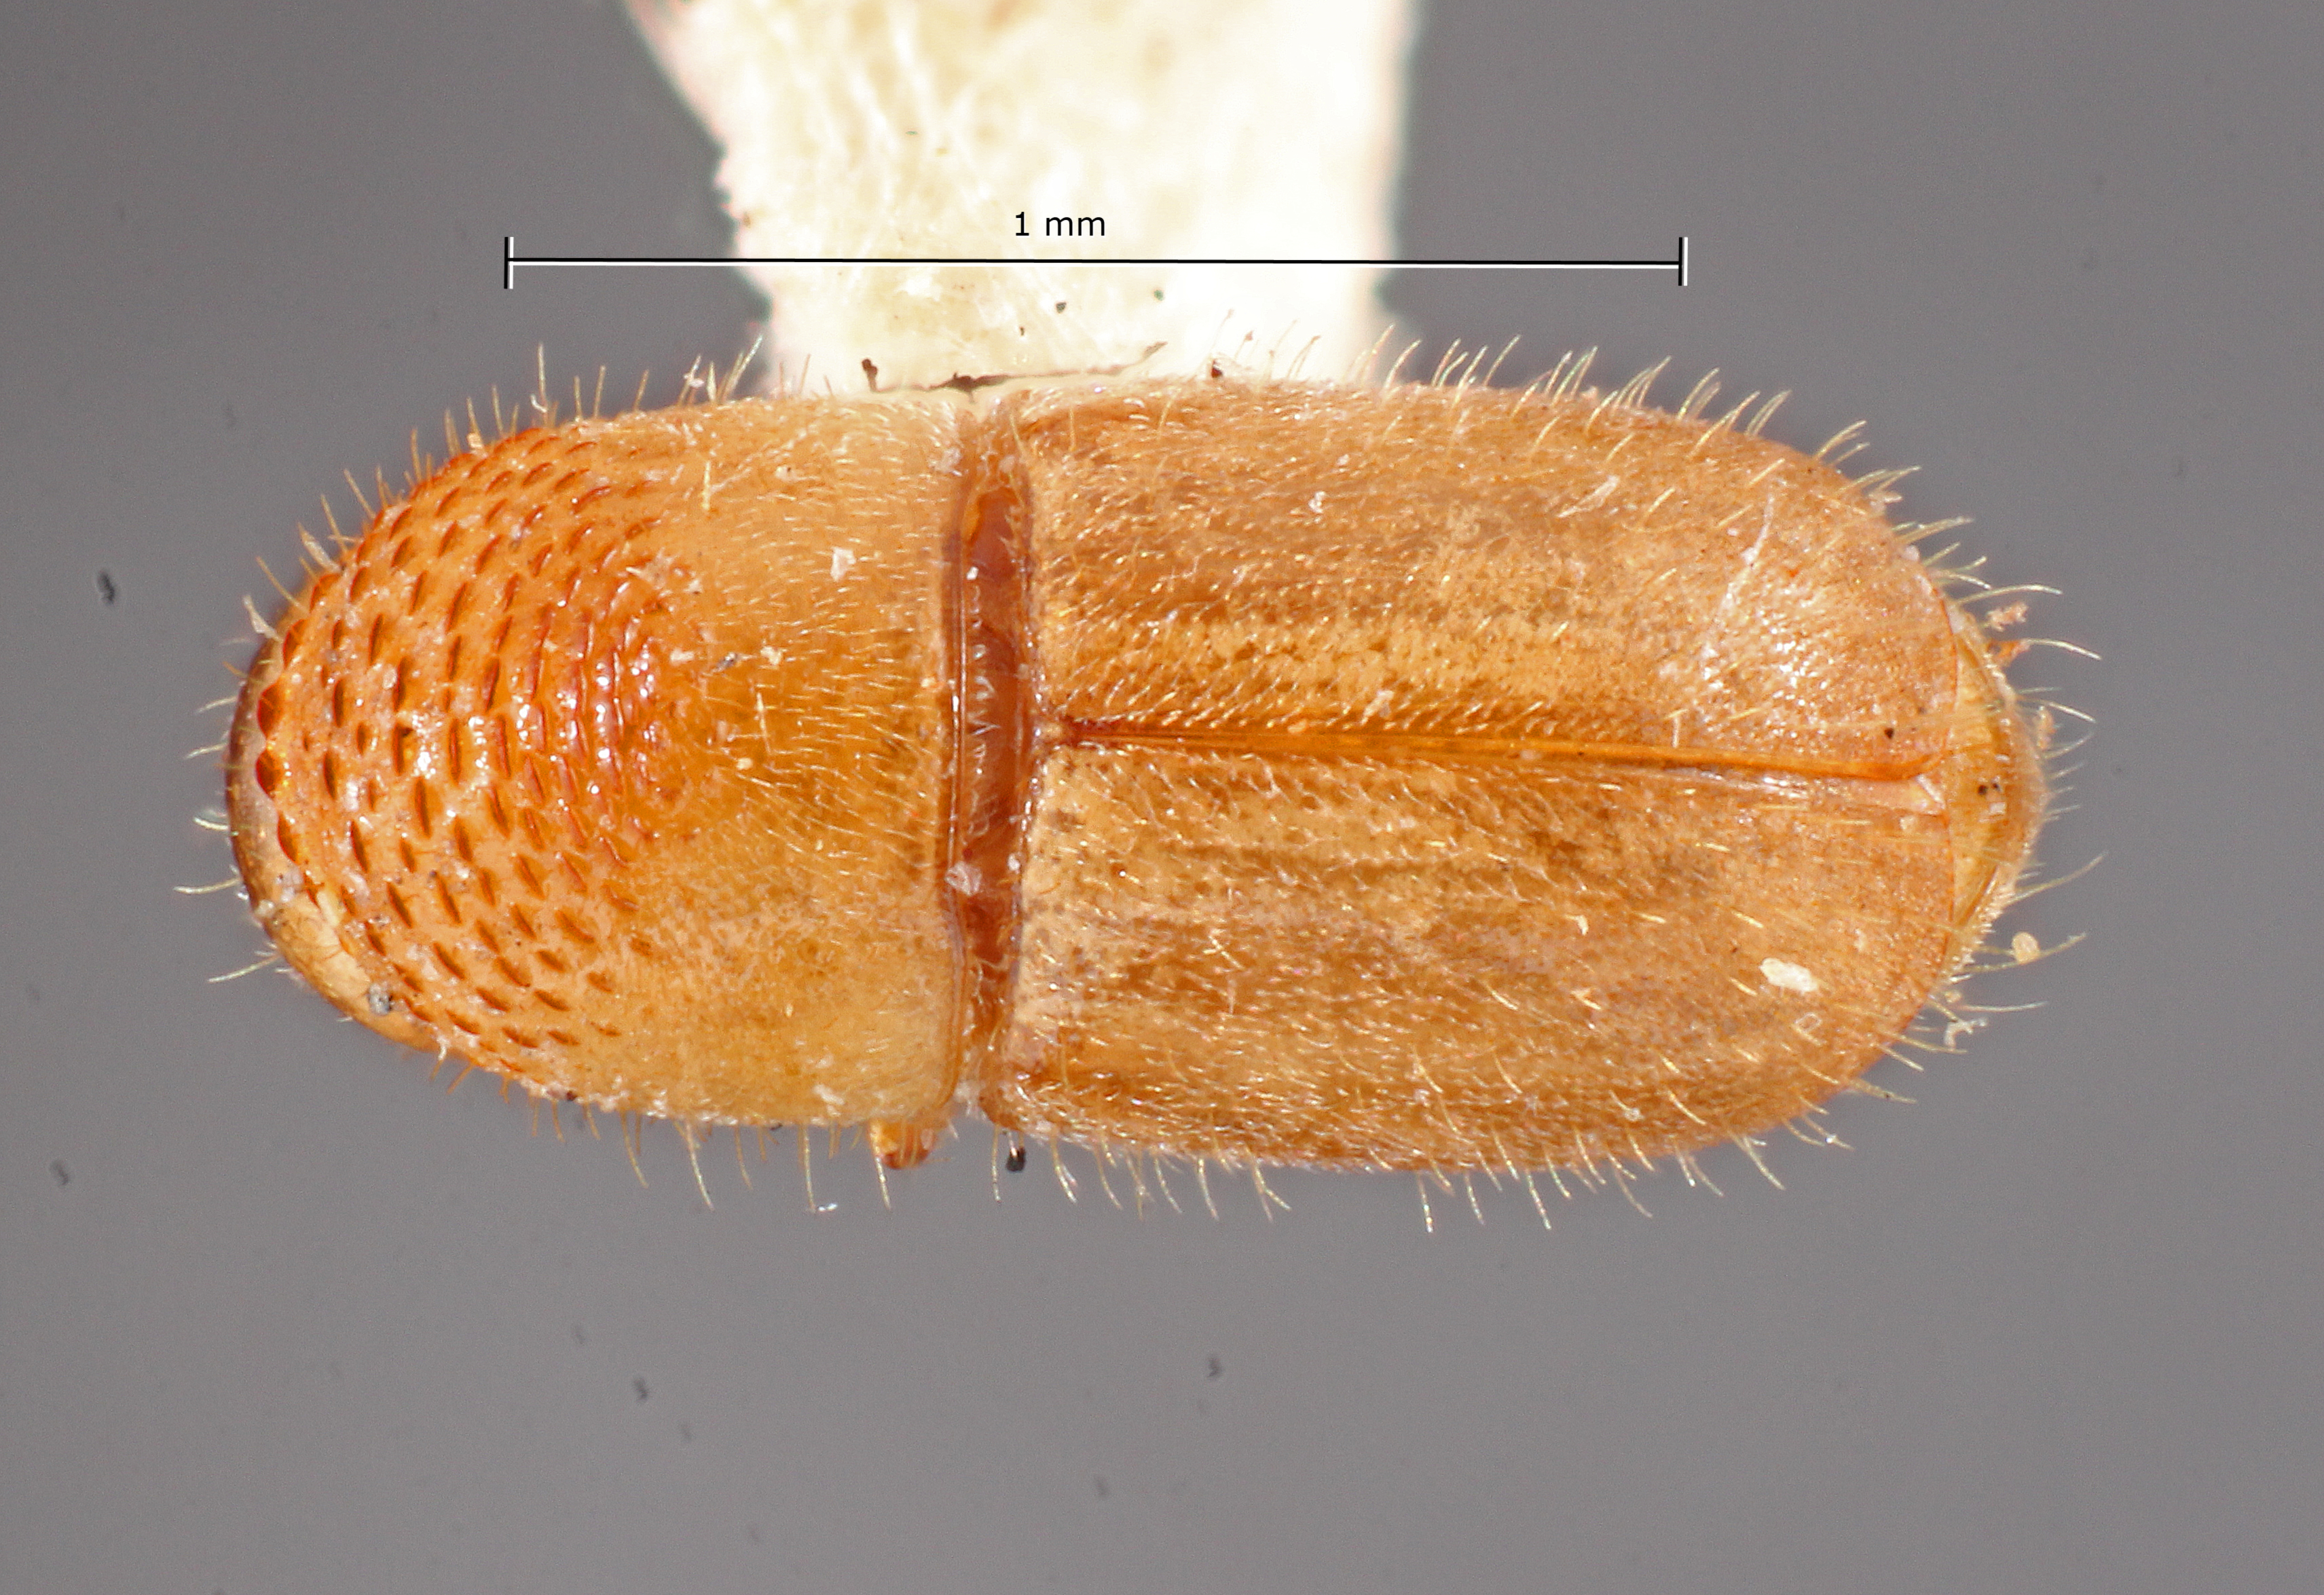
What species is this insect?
Hypocryphalus rotundus
